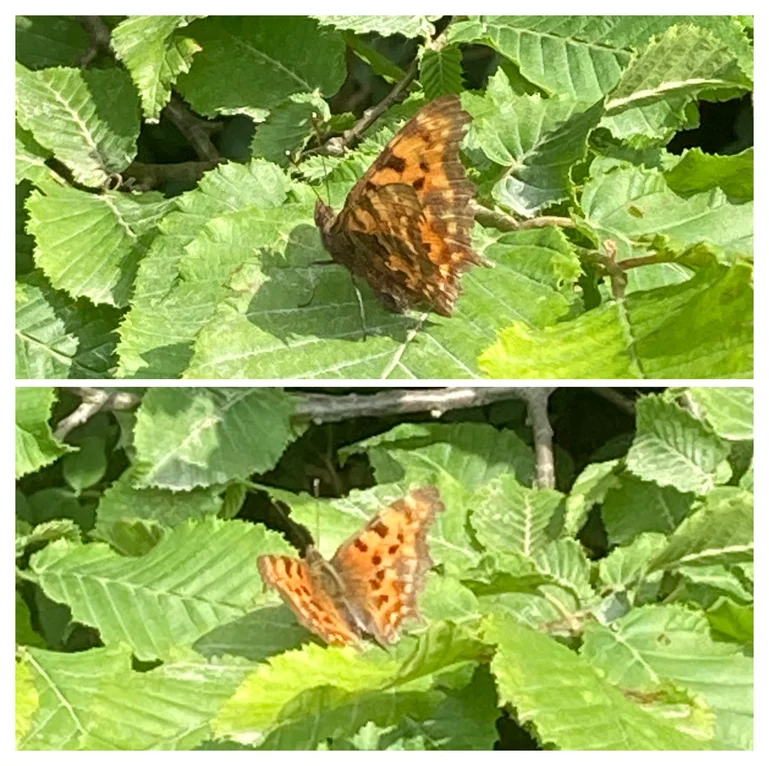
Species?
Polygonia c-album
